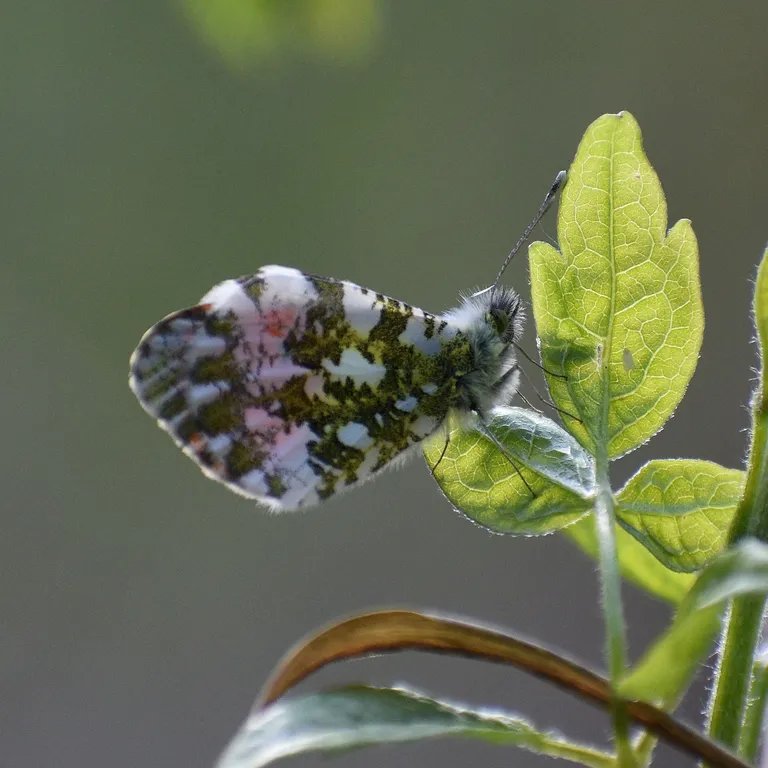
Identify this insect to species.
Anthocharis cardamines
